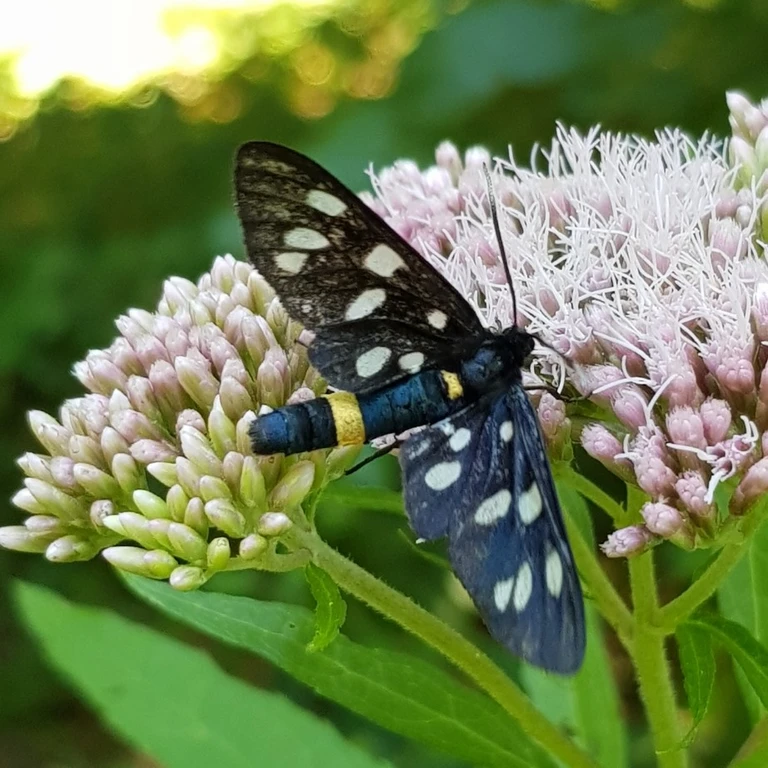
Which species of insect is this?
Amata phegea
